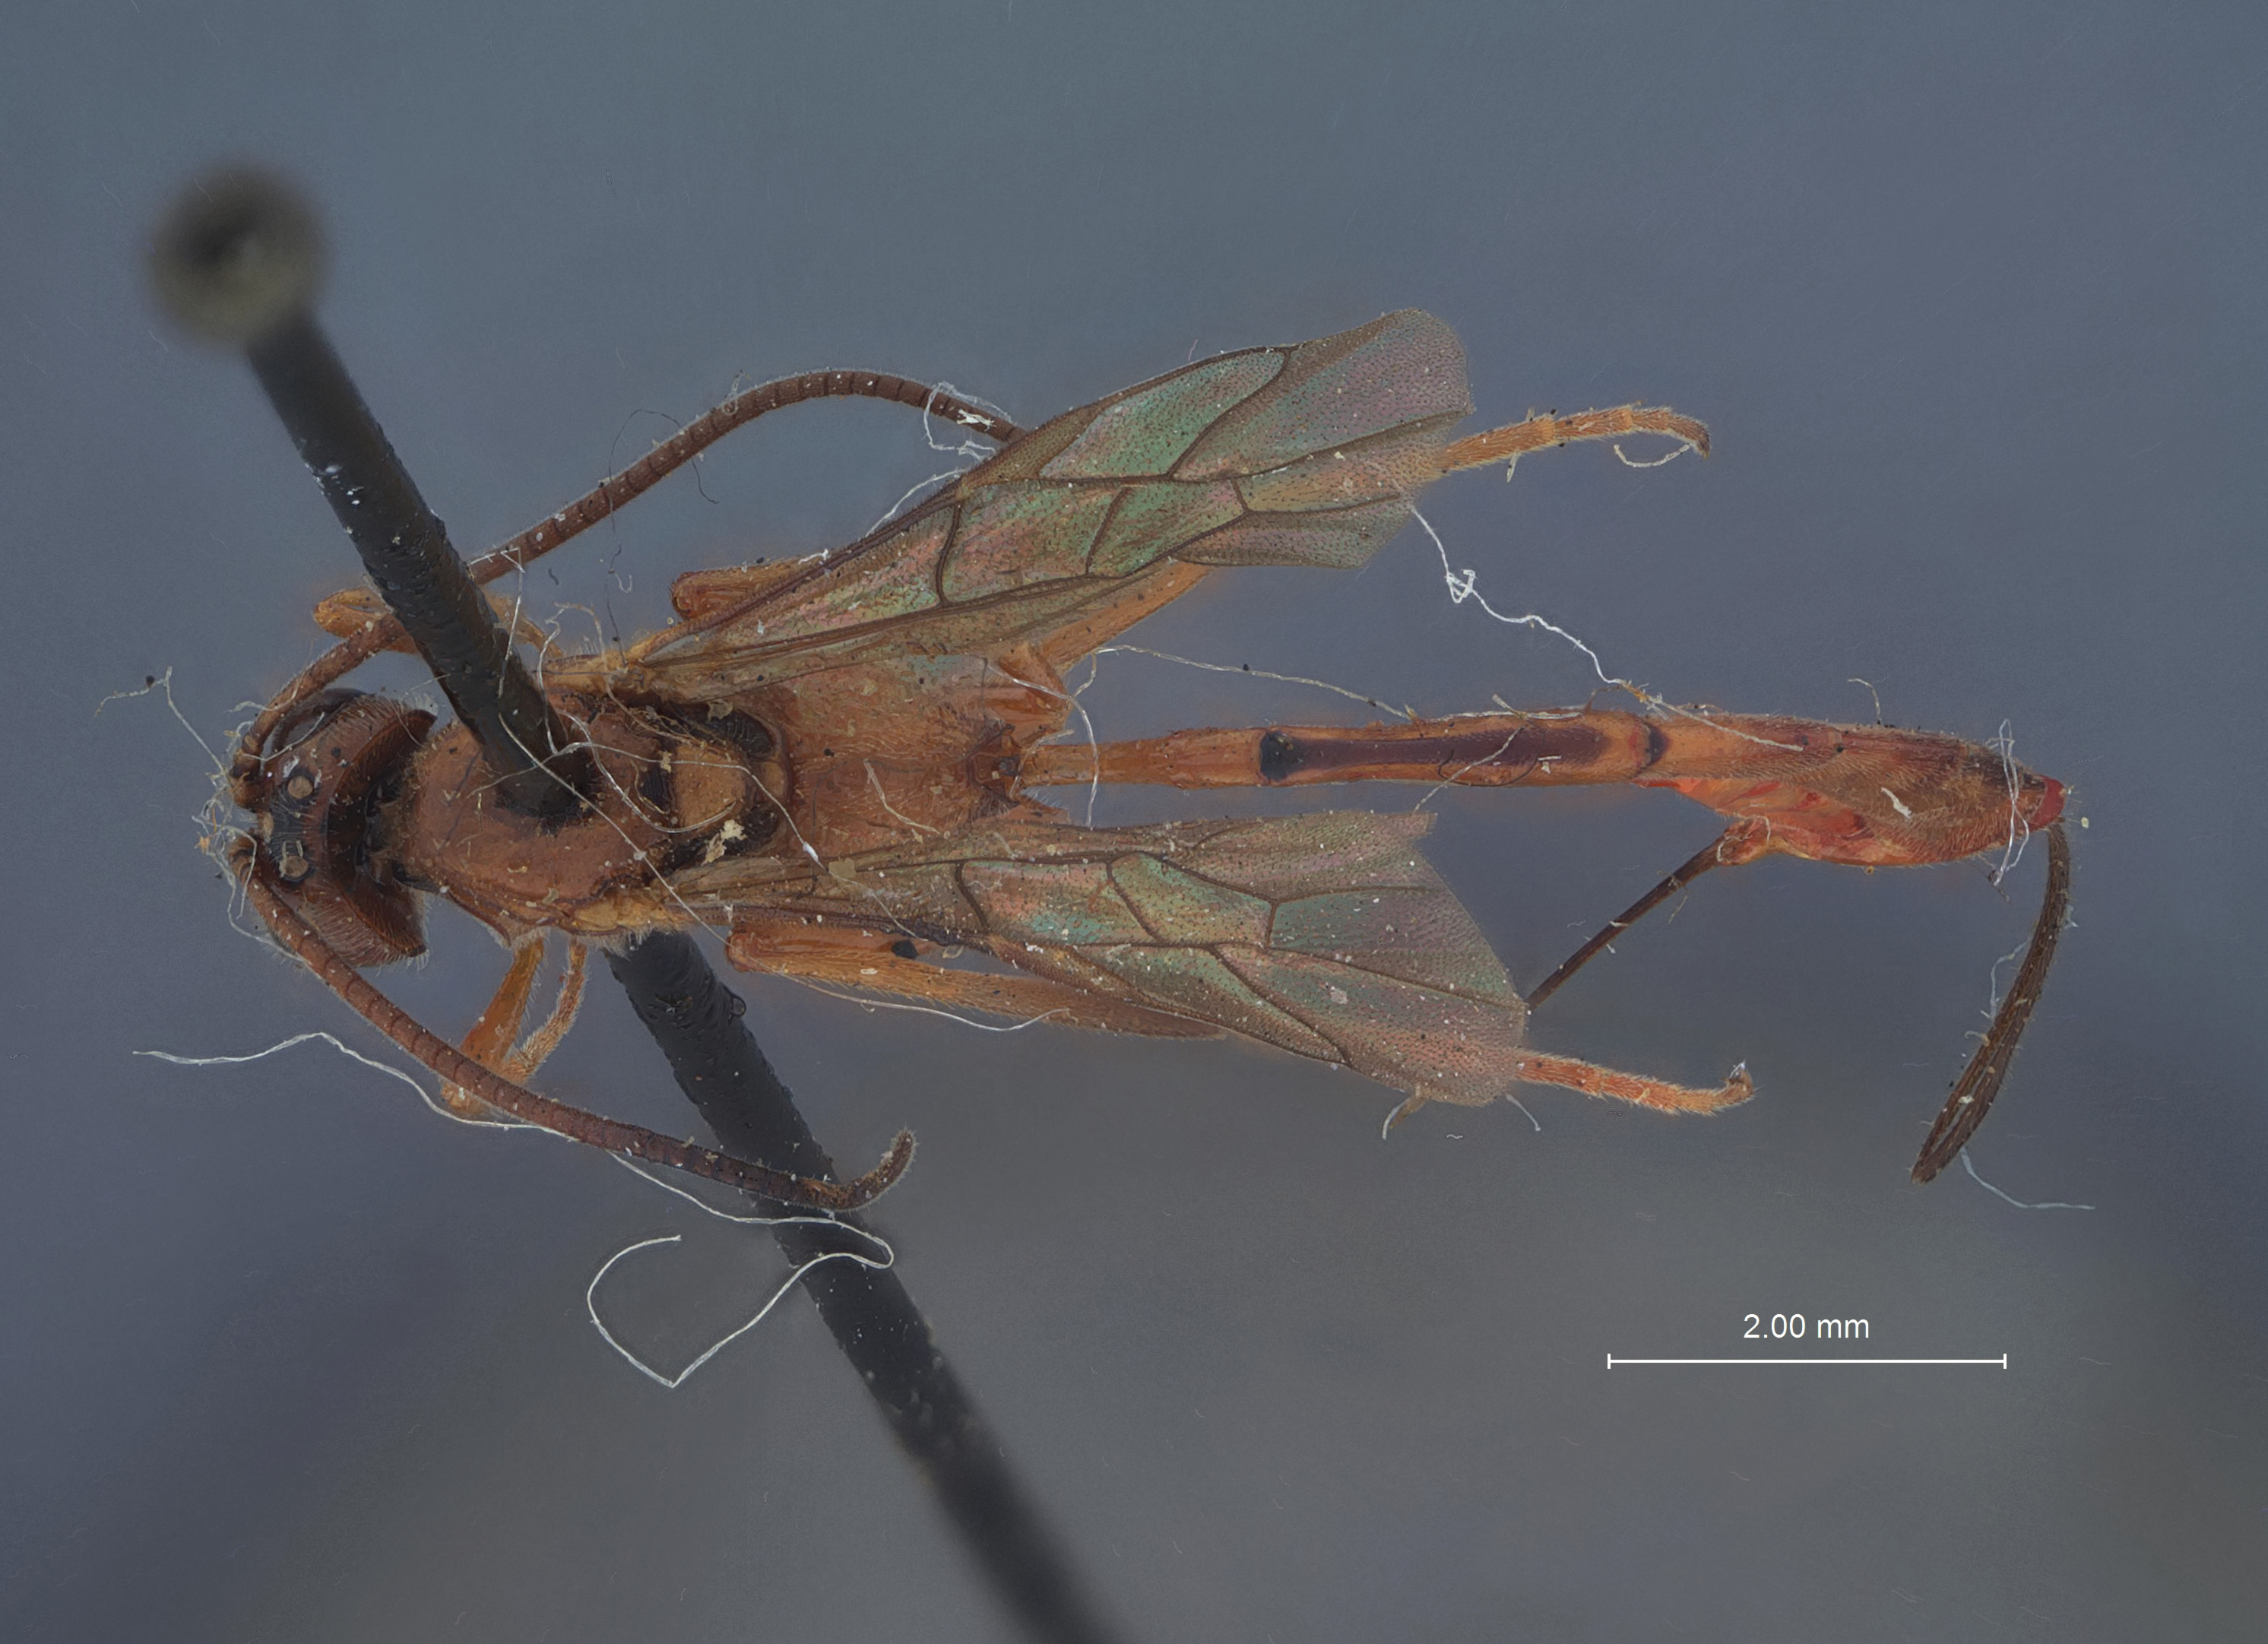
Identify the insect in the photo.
Trichomma epischniae
